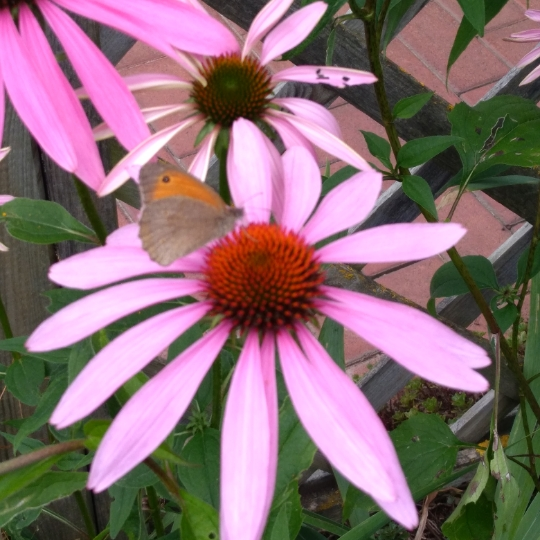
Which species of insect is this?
Maniola jurtina
